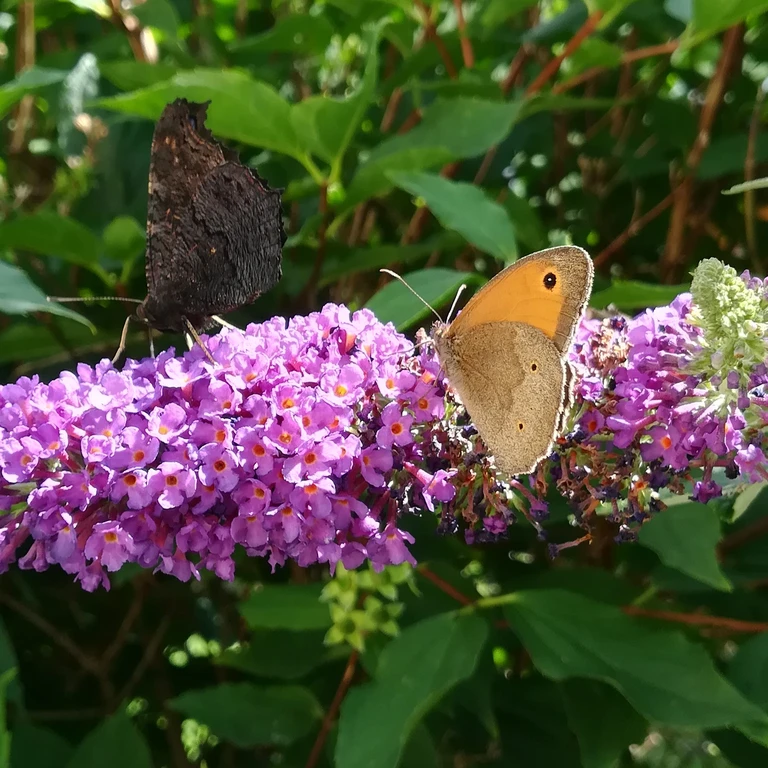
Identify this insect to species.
Maniola jurtina
